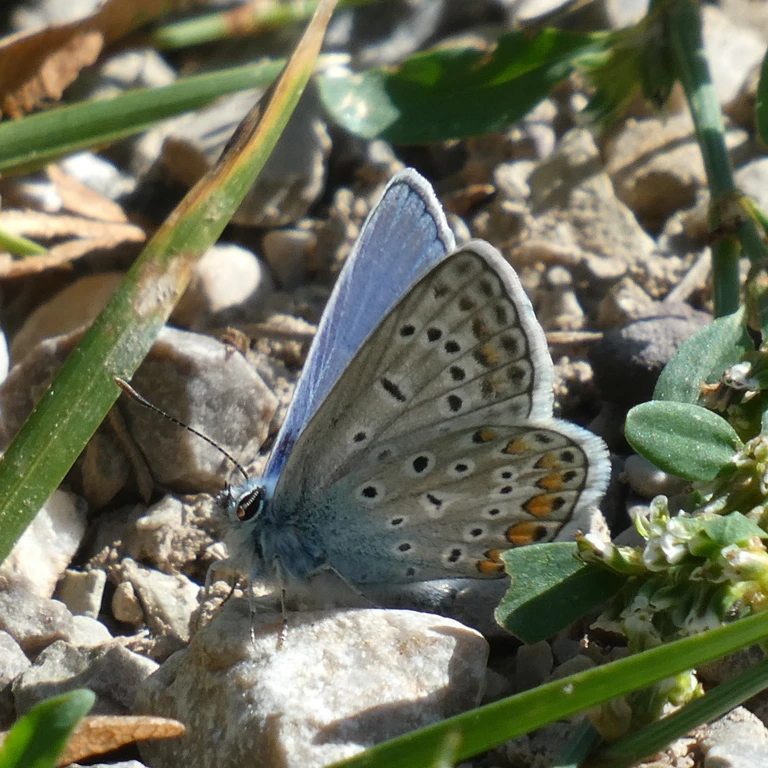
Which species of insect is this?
Polyommatus icarus
